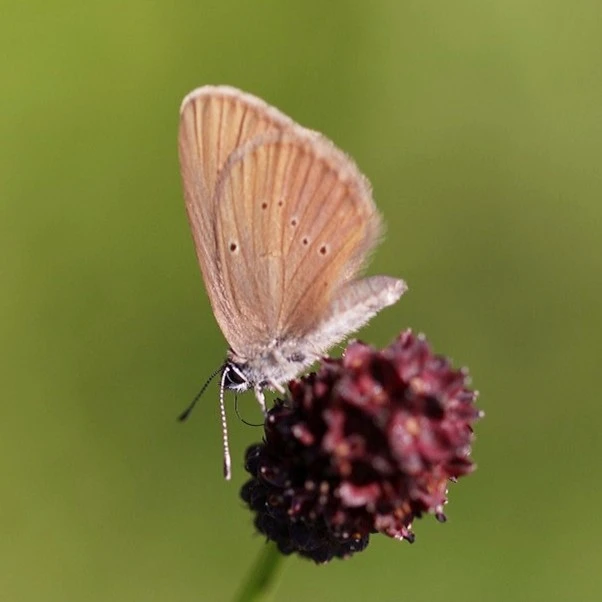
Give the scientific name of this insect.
Phengaris nausithous (also Maculinea nausithous)
